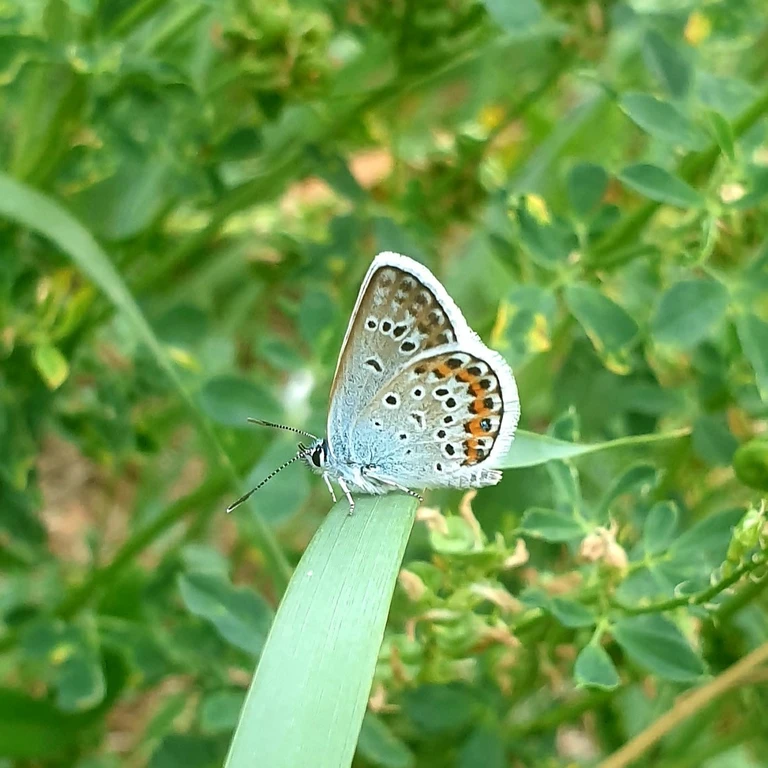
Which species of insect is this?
Plebejus argus
